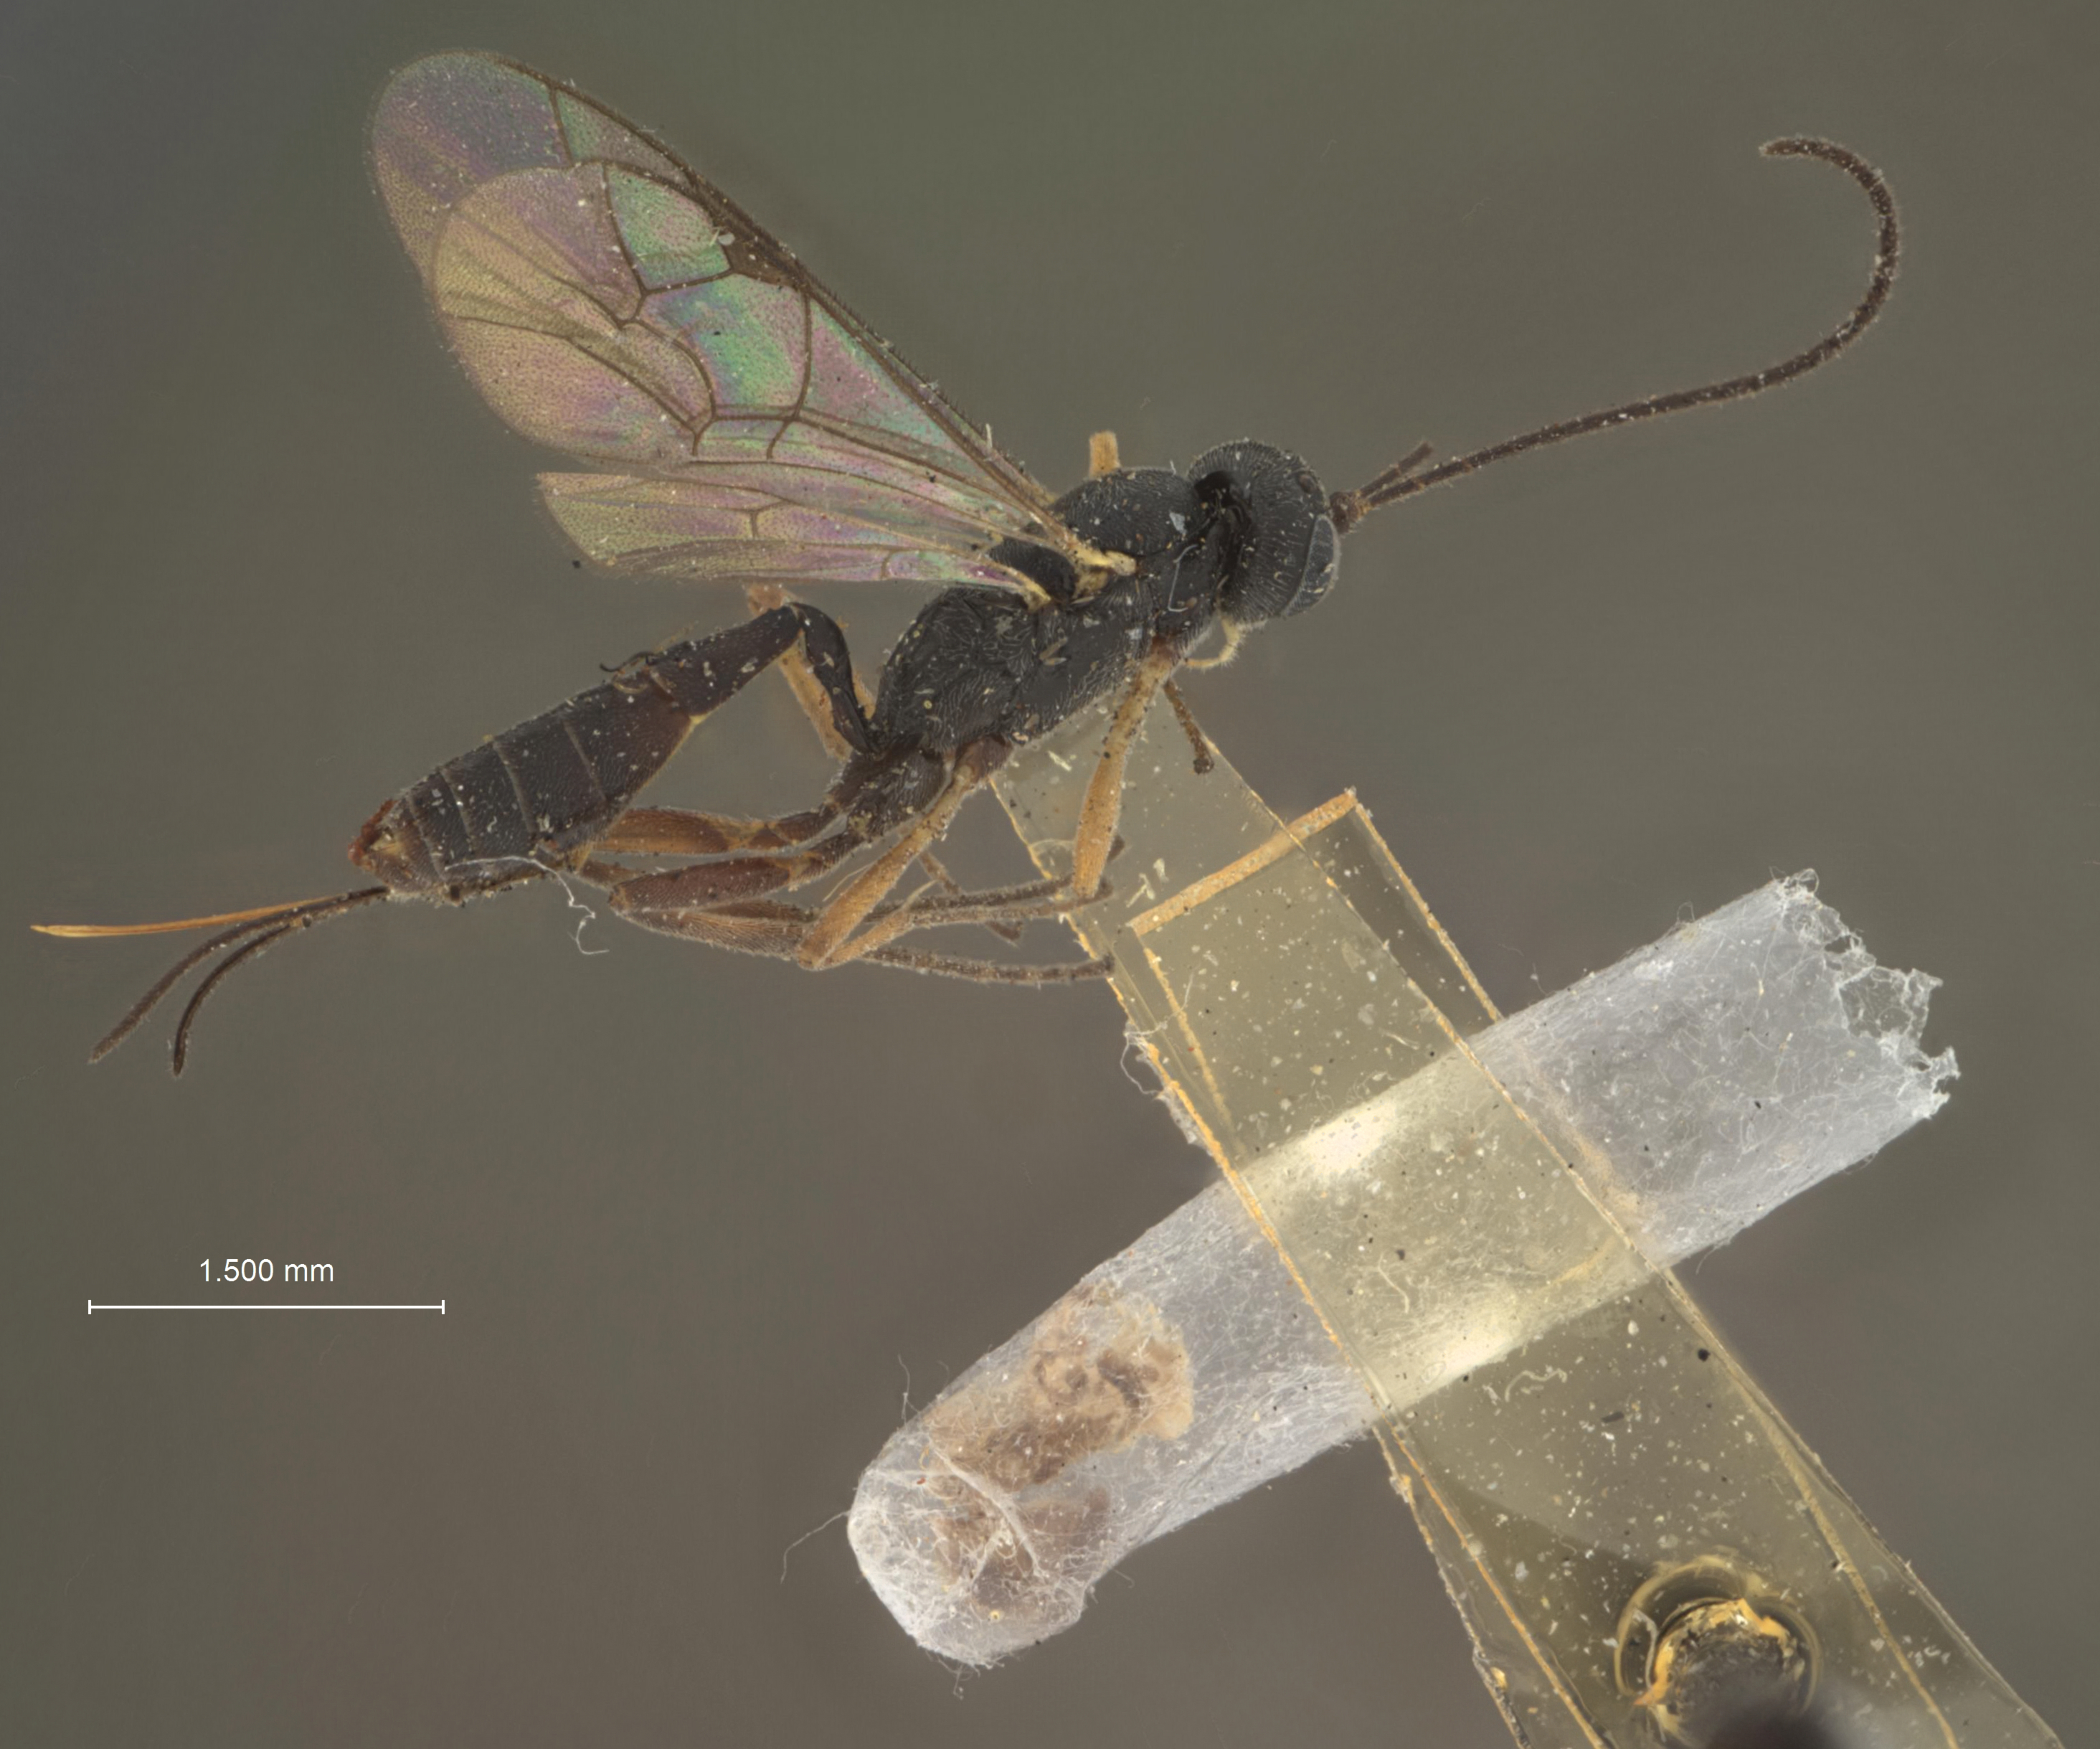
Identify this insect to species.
Phaedroctonus temporalis
